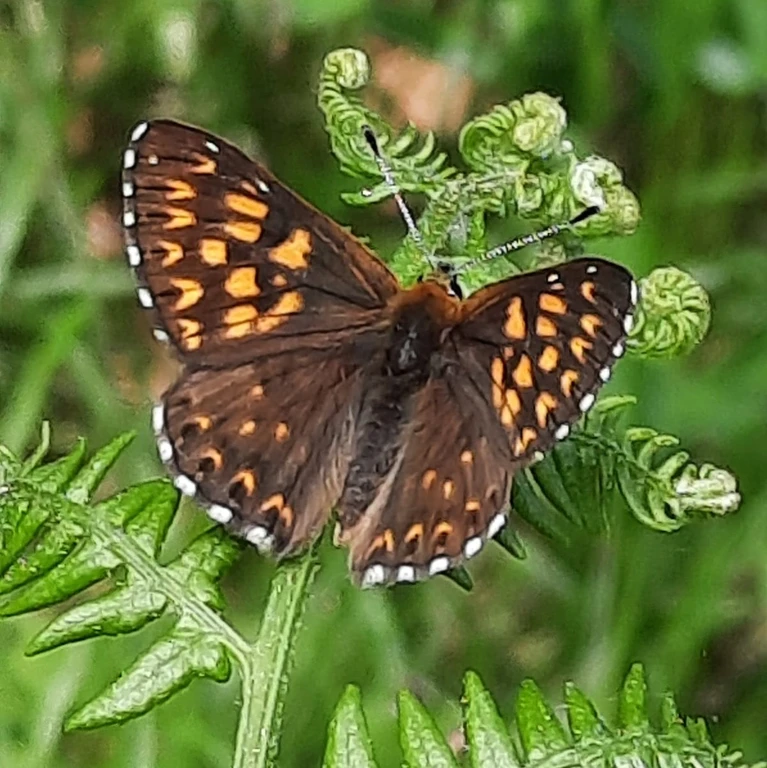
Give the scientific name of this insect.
Hamearis lucina
